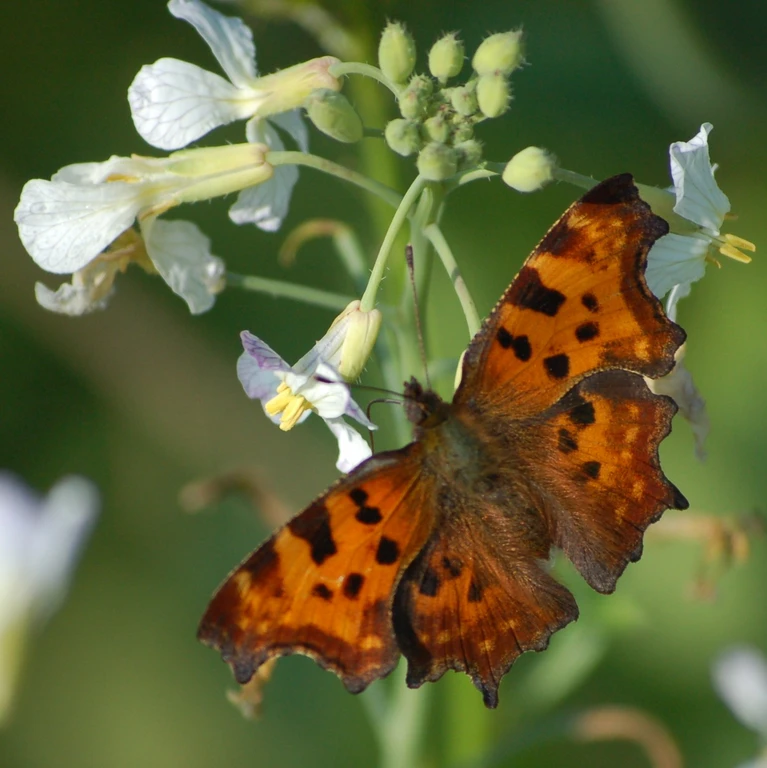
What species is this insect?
Polygonia c-album
